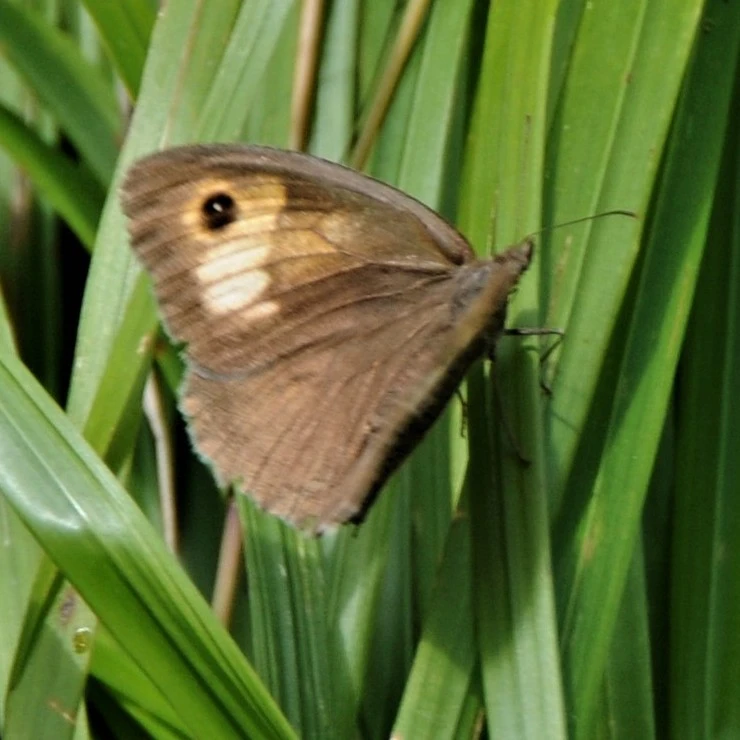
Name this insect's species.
Maniola jurtina
